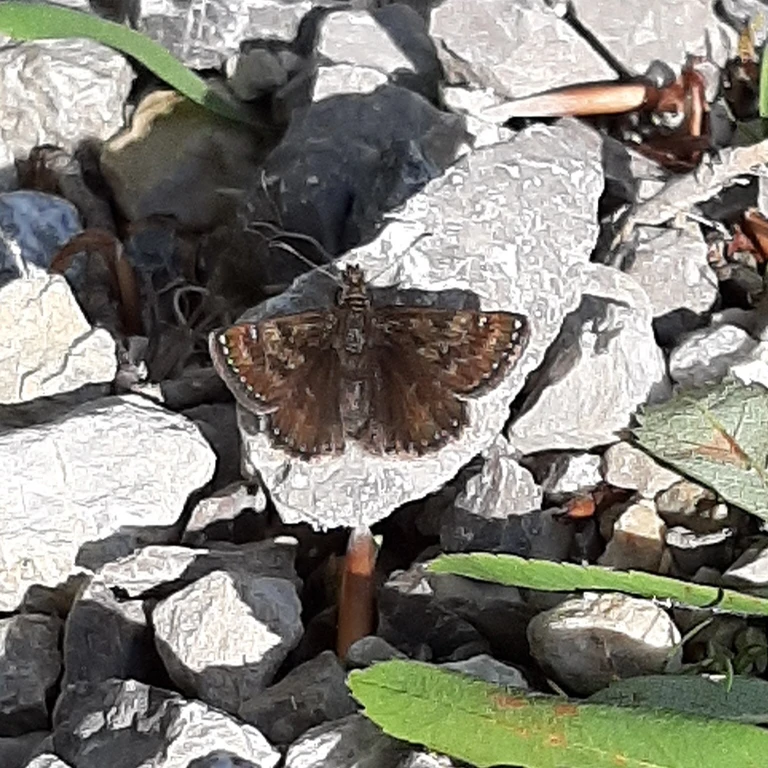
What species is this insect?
Erynnis tages
